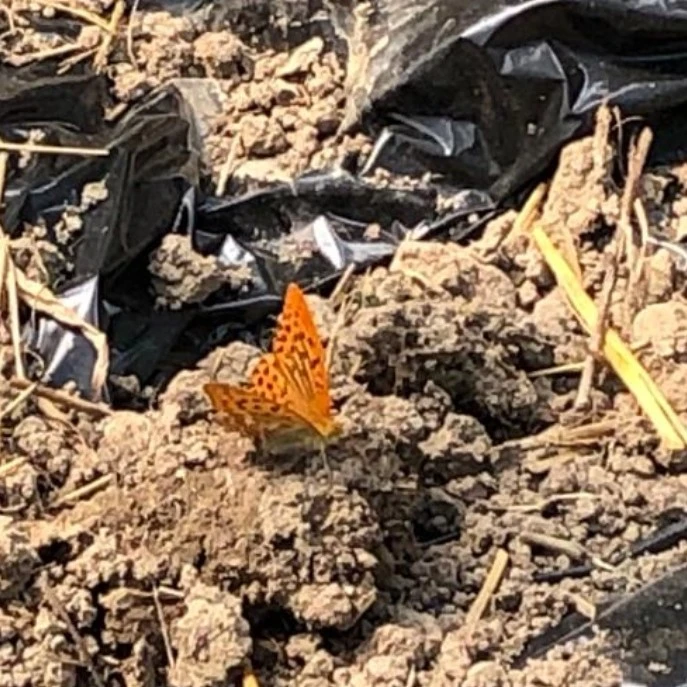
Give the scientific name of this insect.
Argynnis paphia
